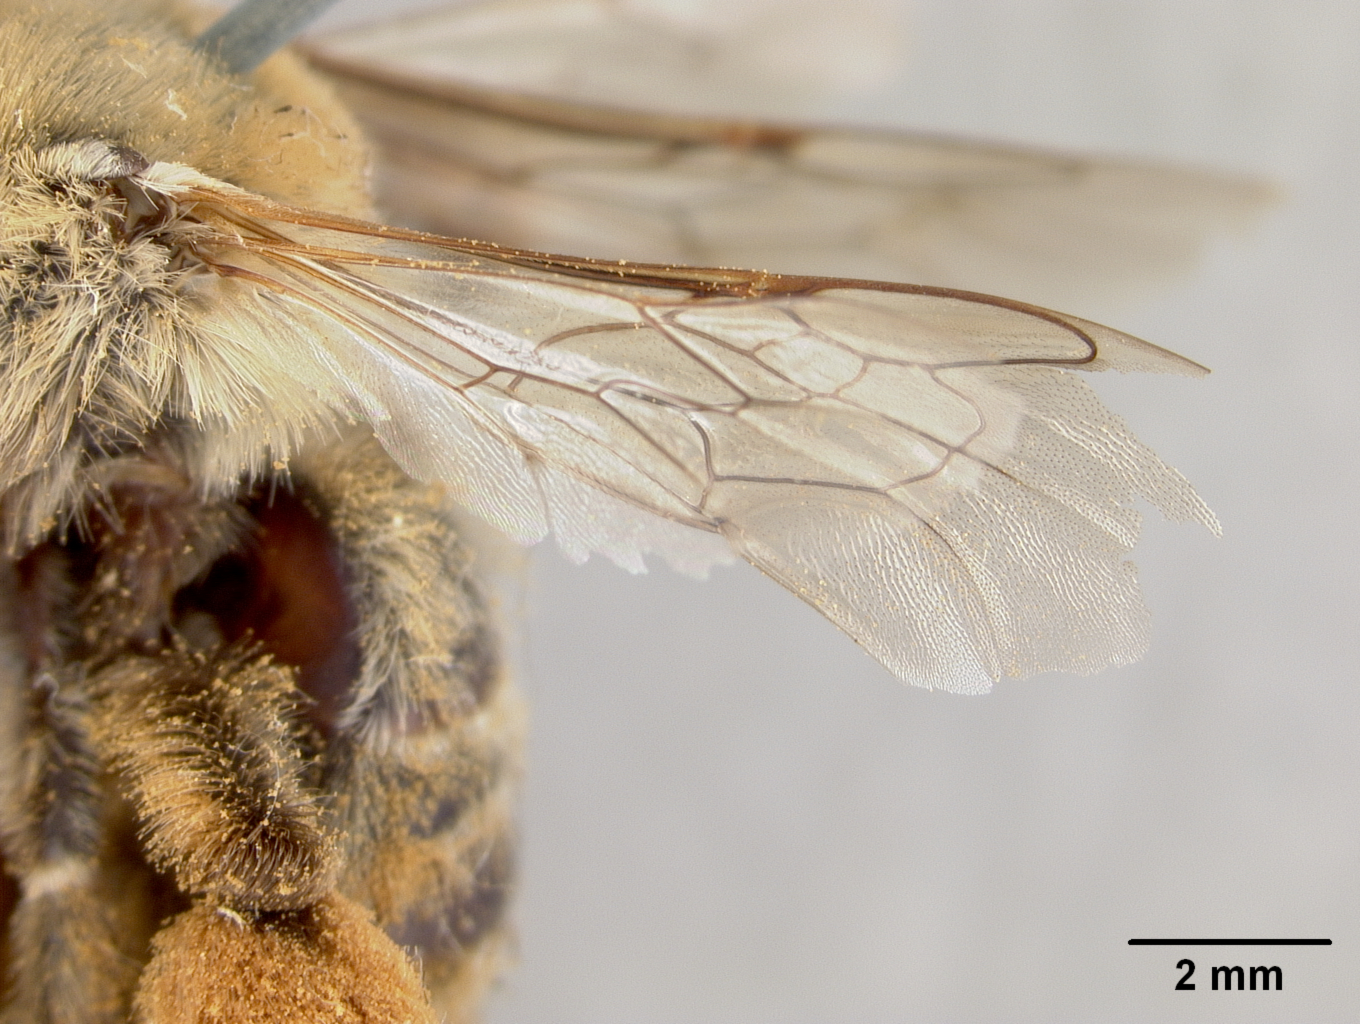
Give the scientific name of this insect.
Melissodes chrysothamni
